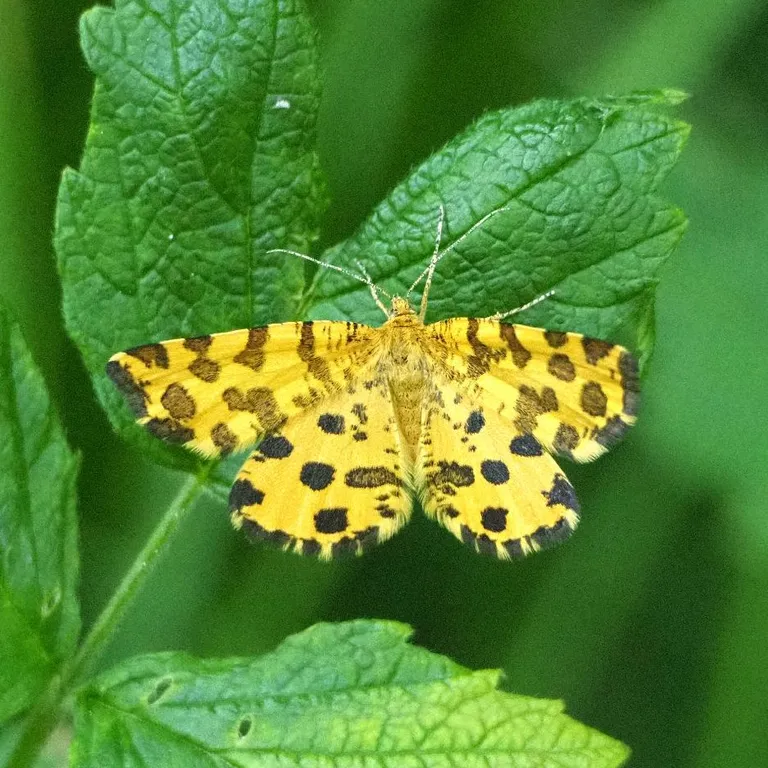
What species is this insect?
Pseudopanthera macularia
